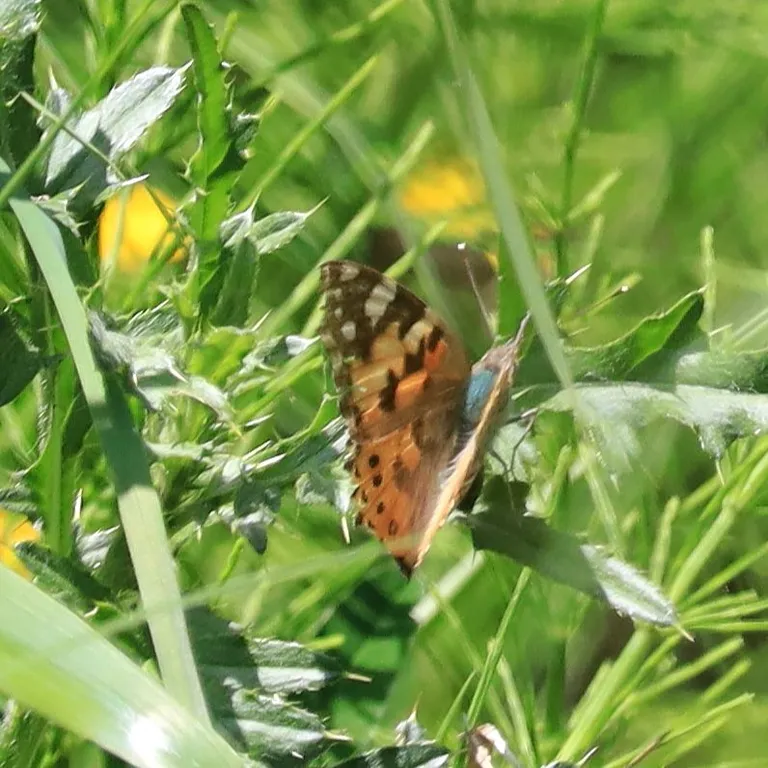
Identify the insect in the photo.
Vanessa cardui
